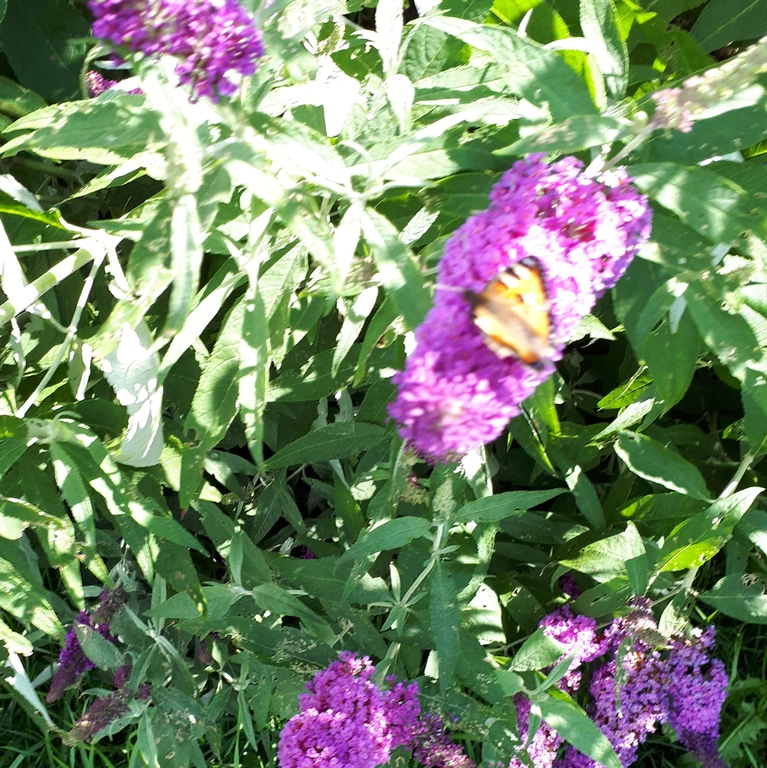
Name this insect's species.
Aglais urticae
